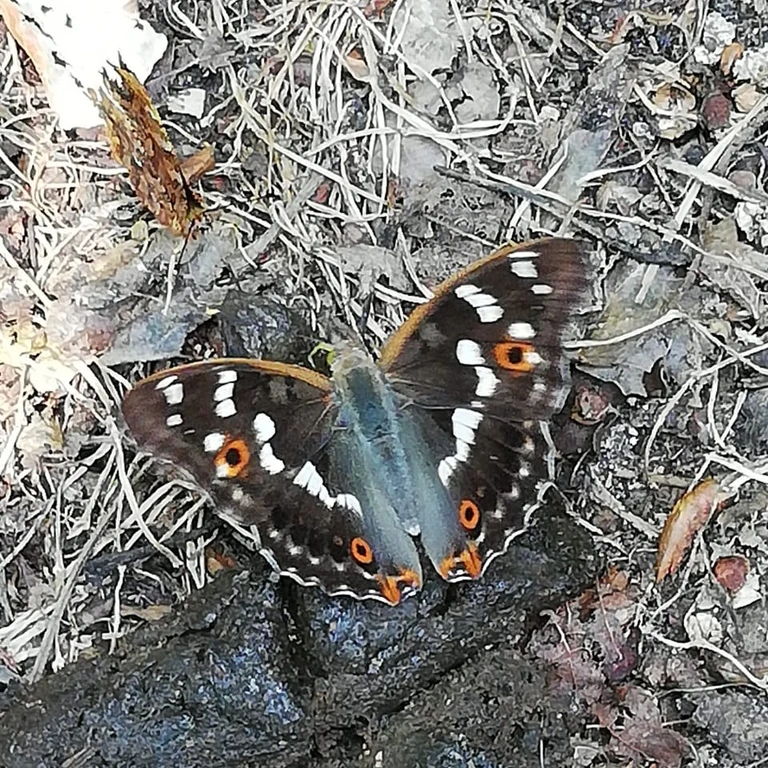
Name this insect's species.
Apatura ilia
